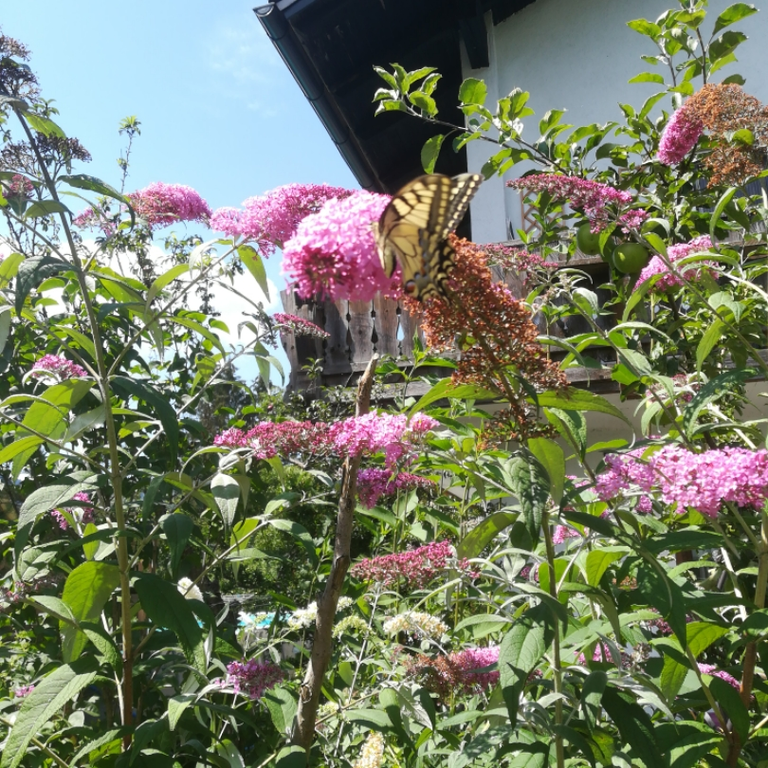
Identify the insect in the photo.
Papilio machaon
